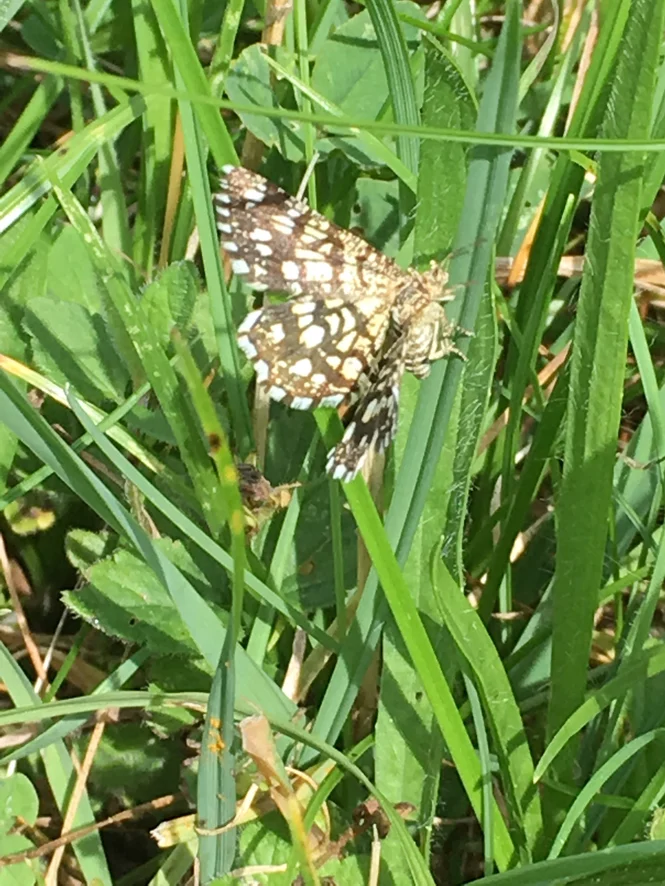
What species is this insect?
Chiasmia clathrata
